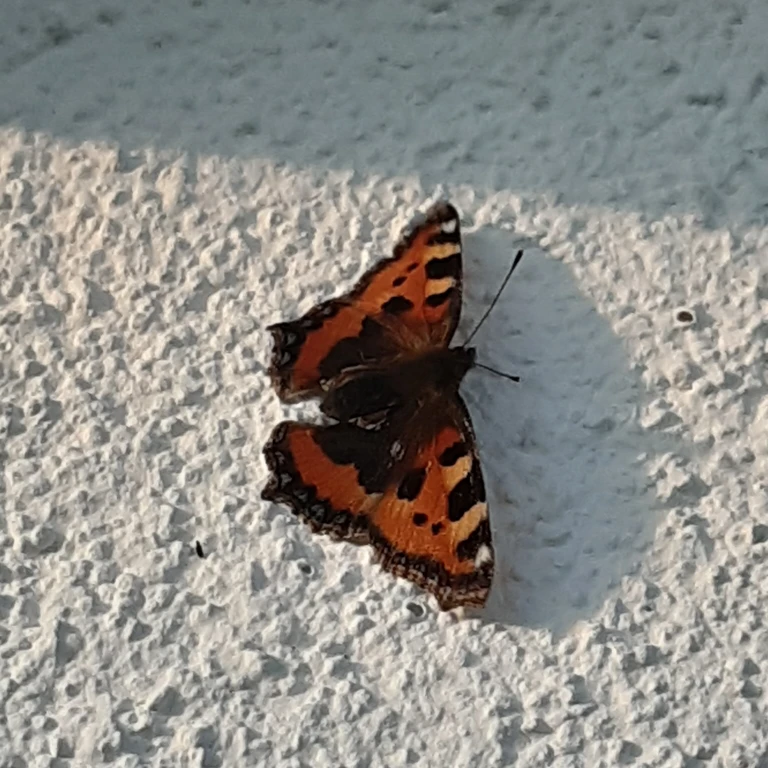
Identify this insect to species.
Aglais urticae
